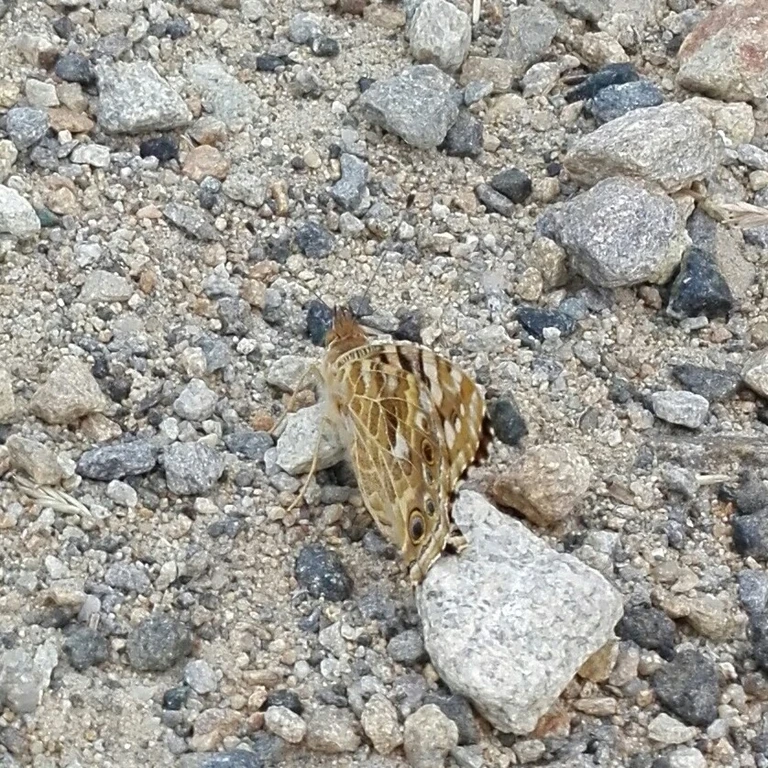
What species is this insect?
Vanessa cardui
